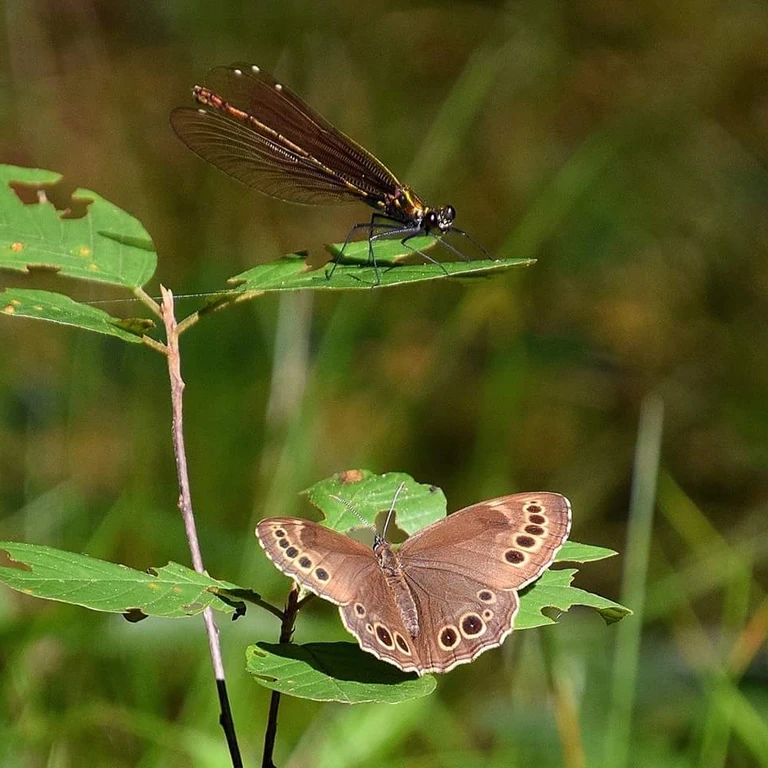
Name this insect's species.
Lopinga achine (also Pararge achine)
